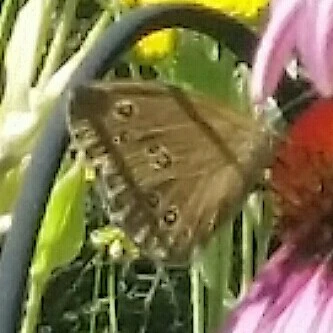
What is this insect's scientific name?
Aphantopus hyperantus
